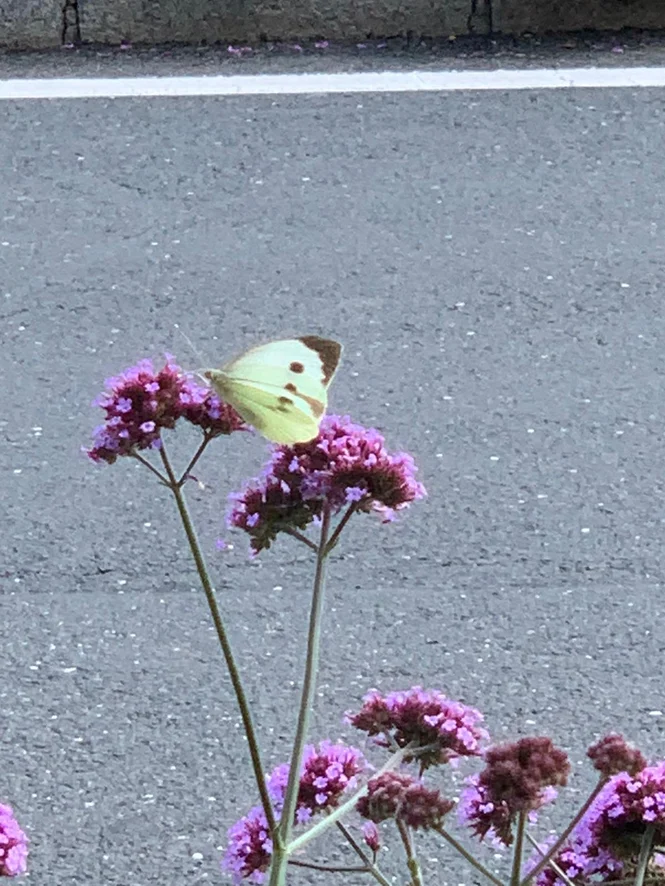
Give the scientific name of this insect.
Pieris brassicae
